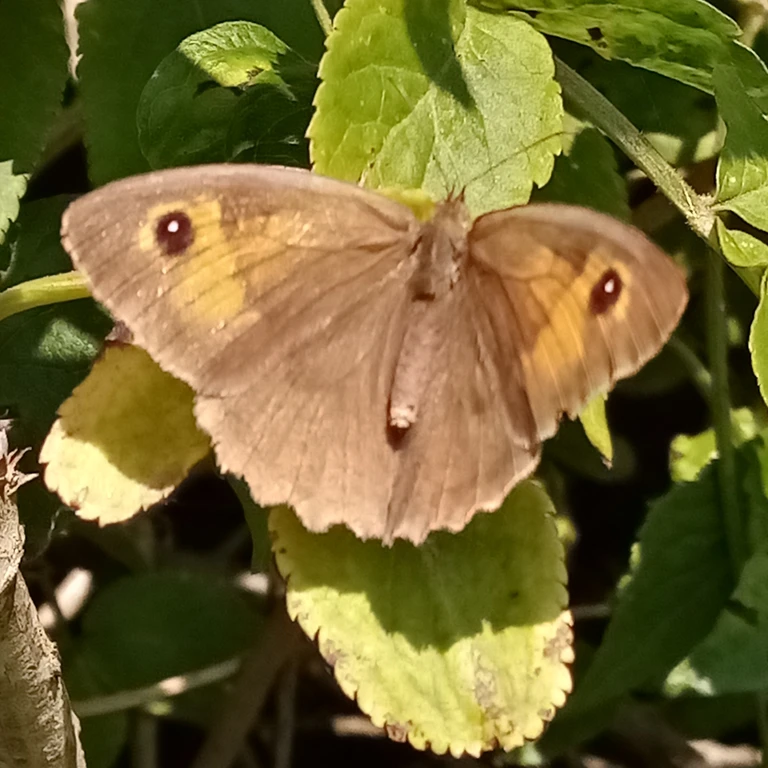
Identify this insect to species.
Maniola jurtina
